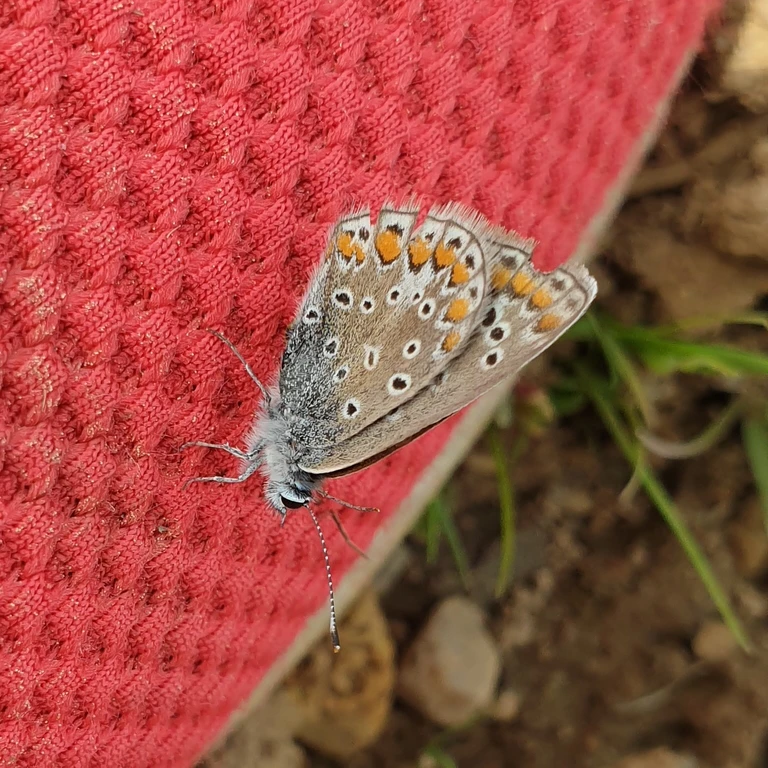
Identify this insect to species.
Polyommatus icarus
